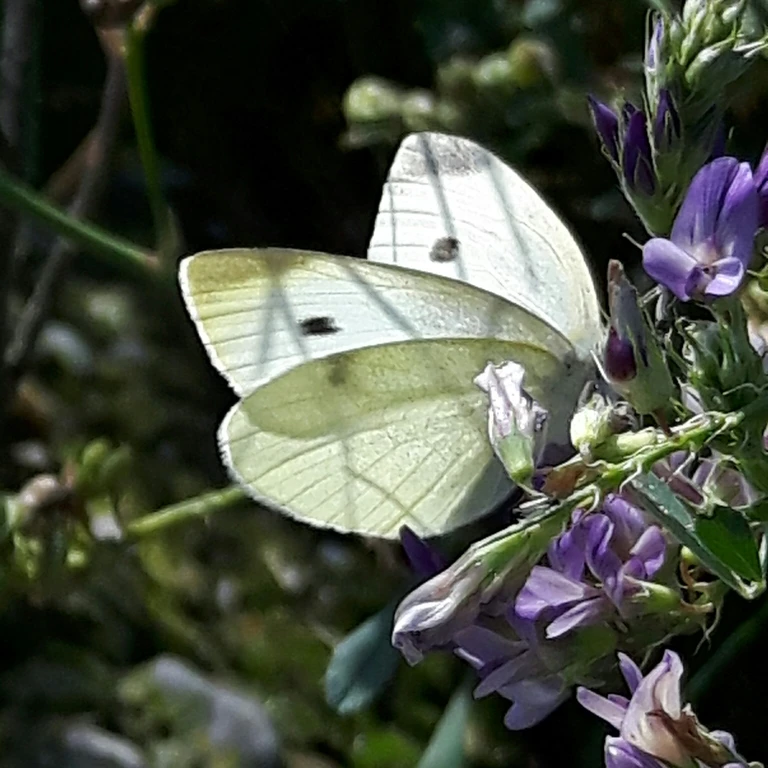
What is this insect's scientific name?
Pieris rapae
